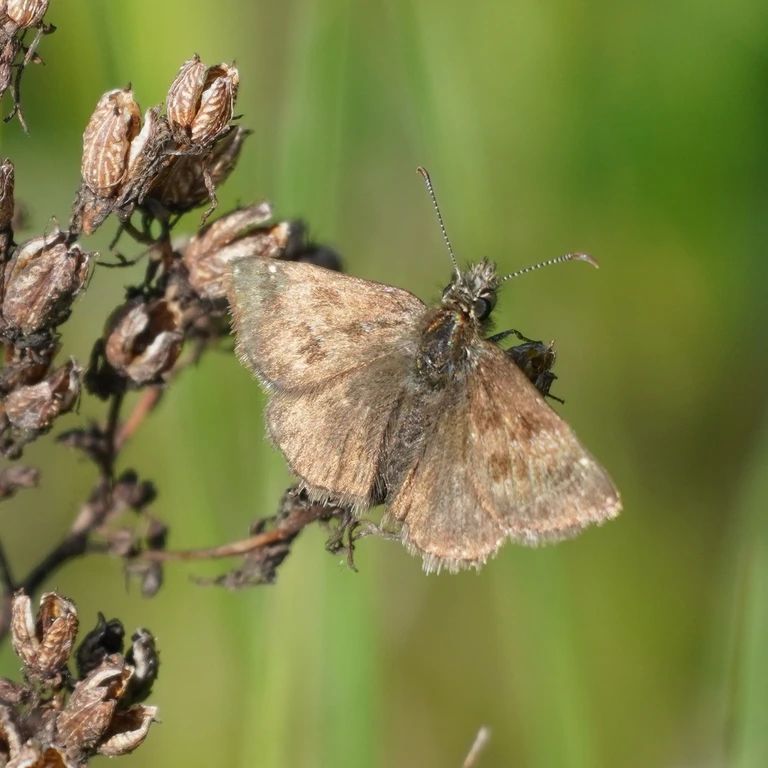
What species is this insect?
Erynnis tages
